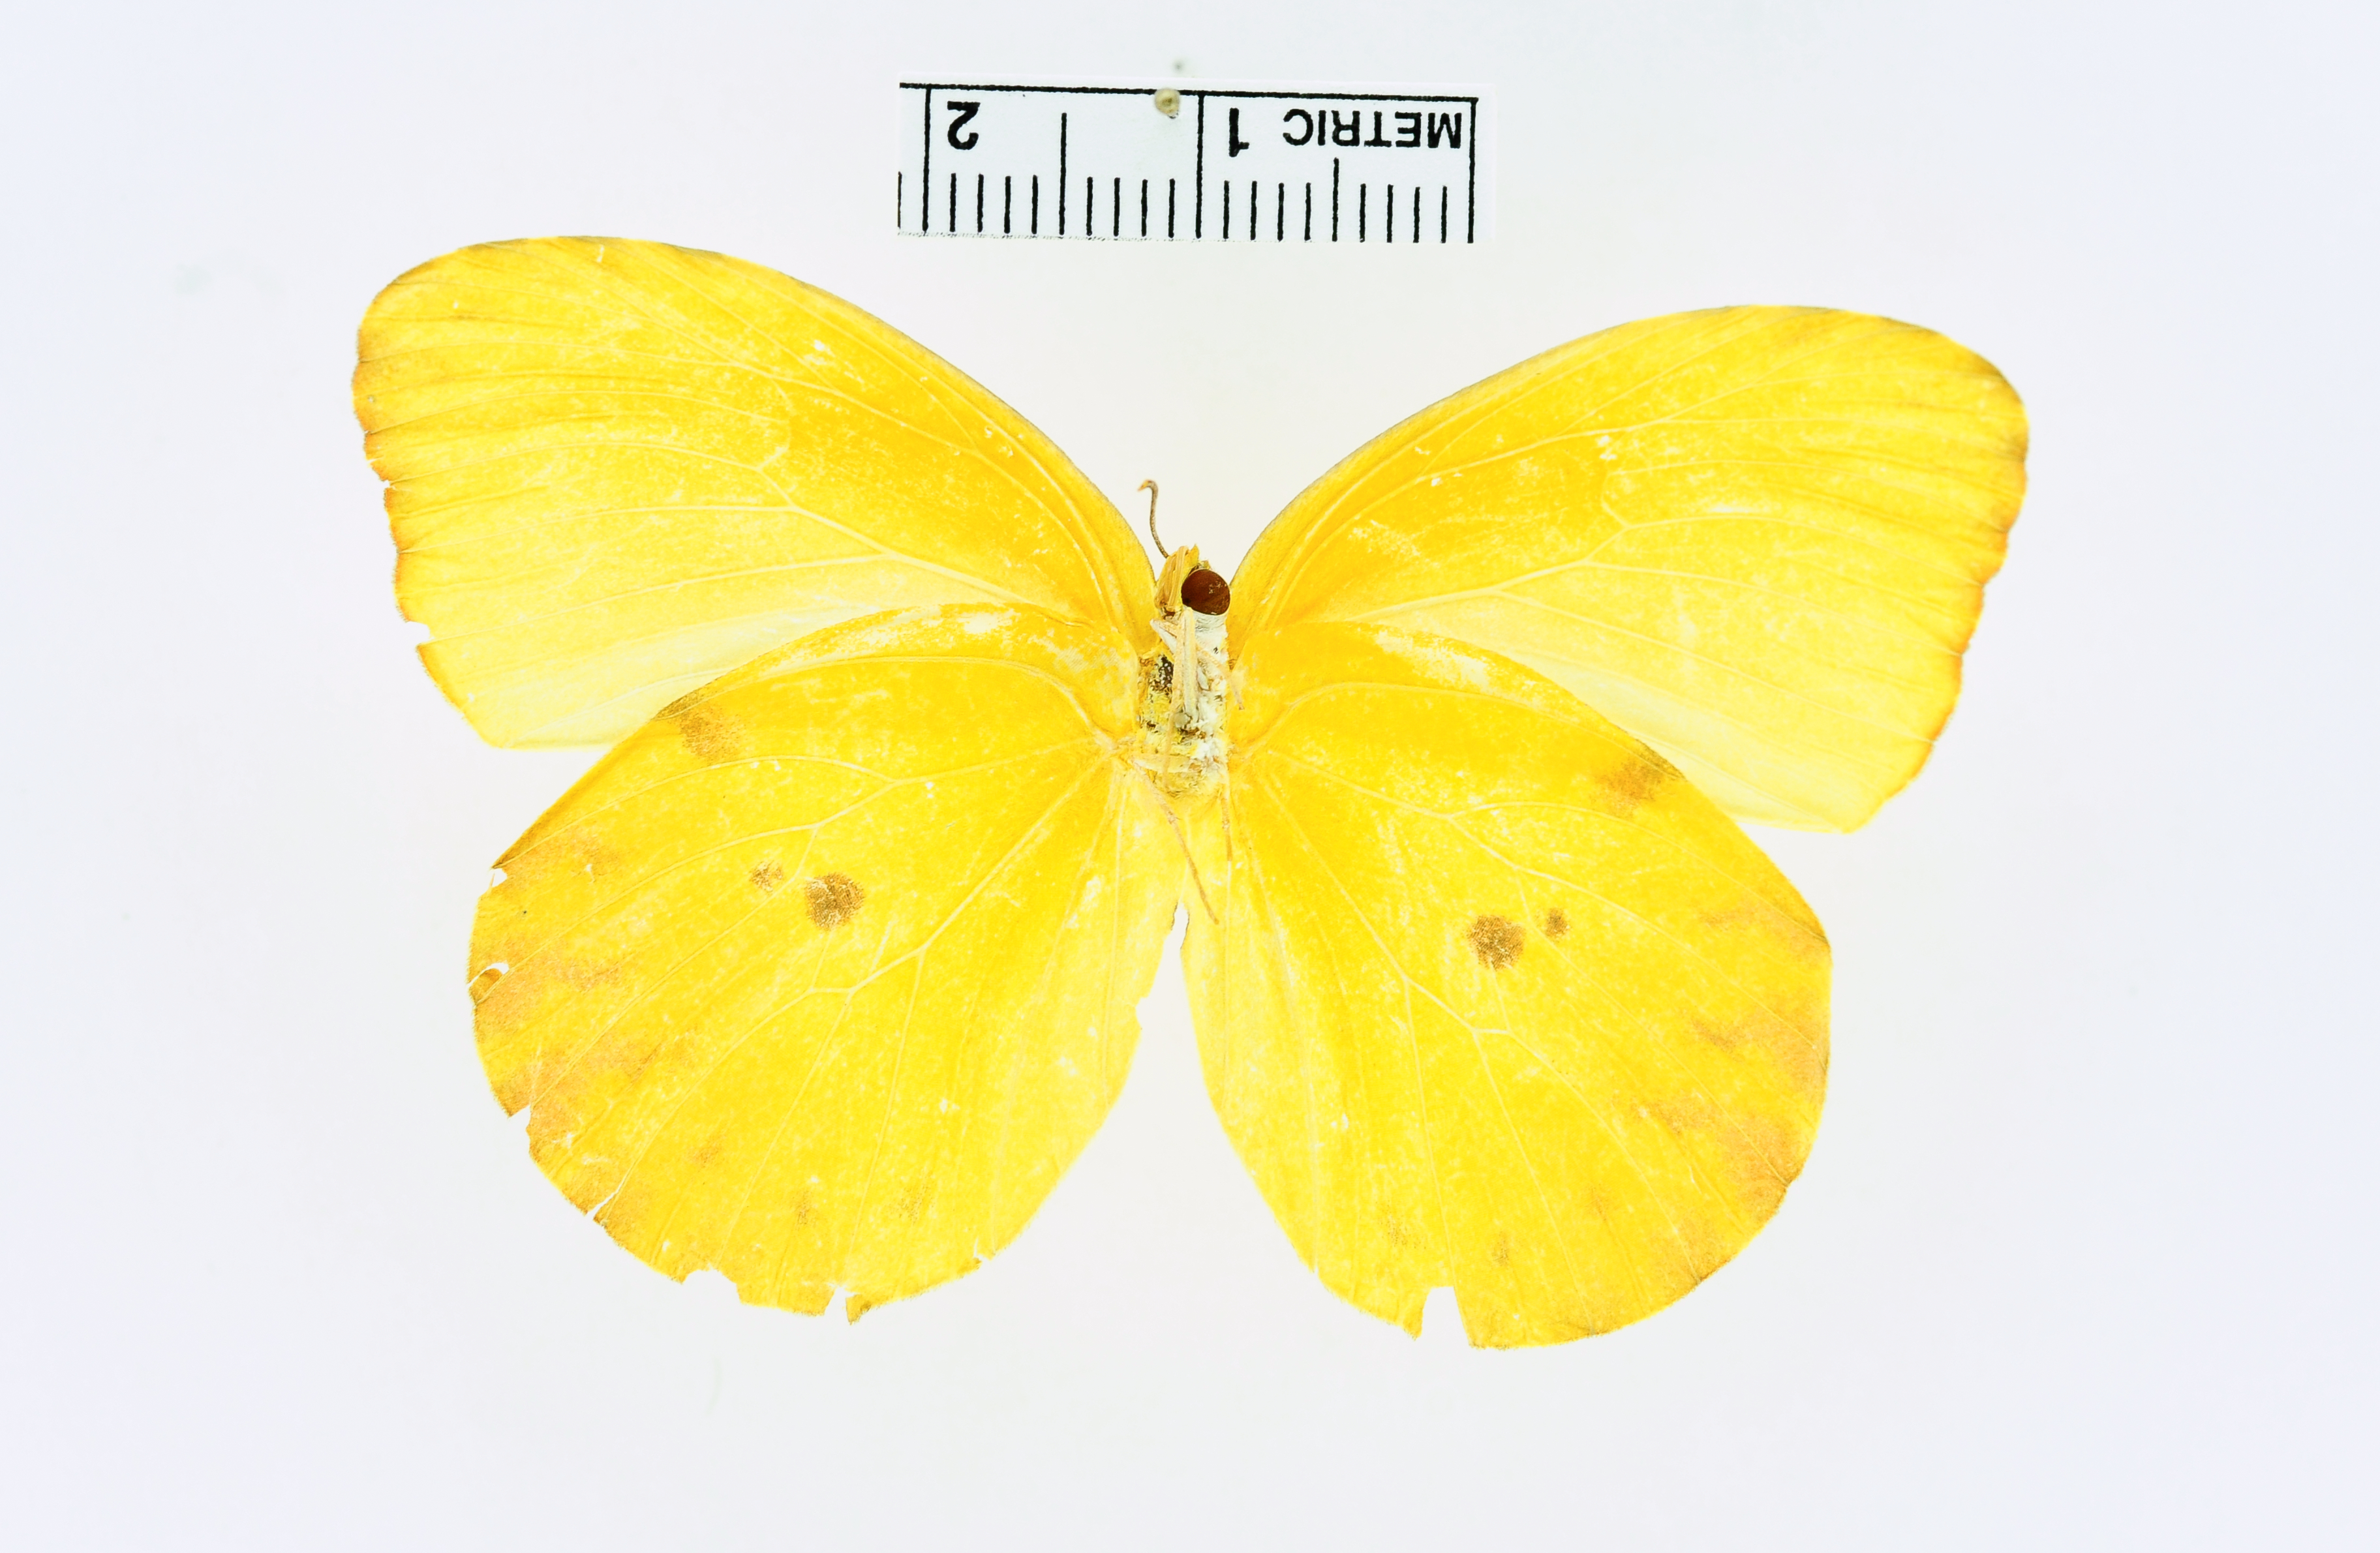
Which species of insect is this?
Prestonia clarki
